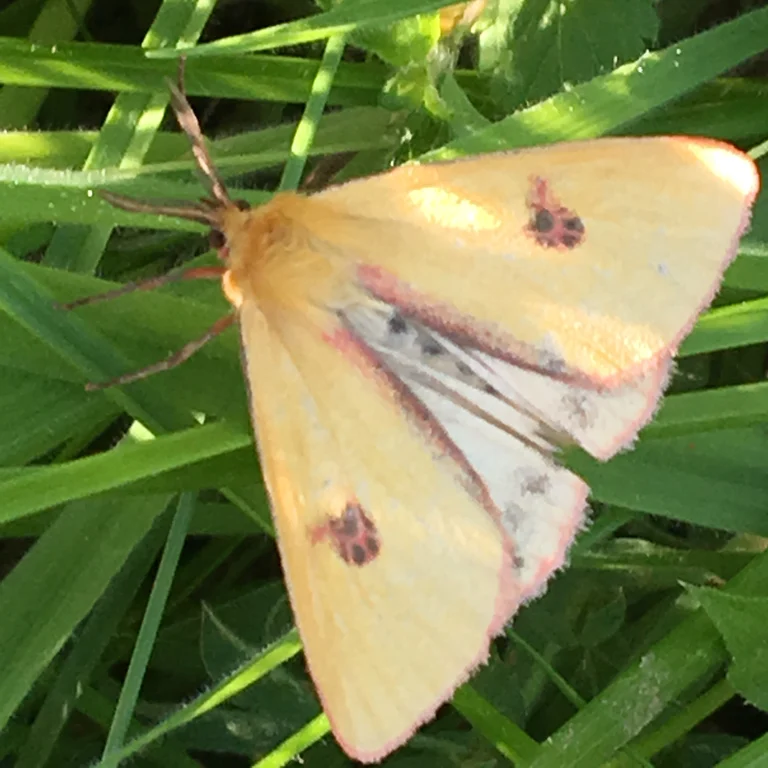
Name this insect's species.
Diacrisia sannio
